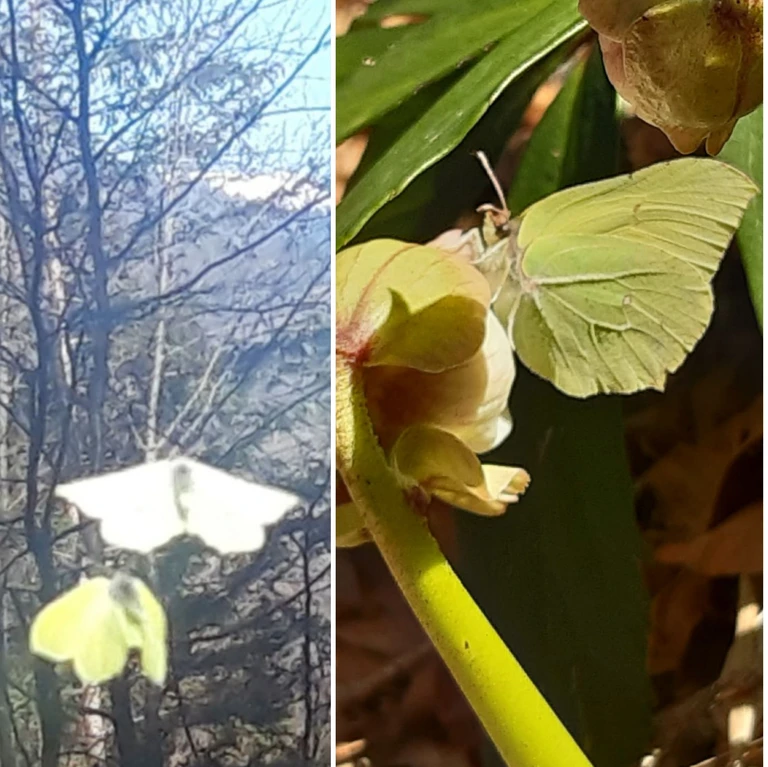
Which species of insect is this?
Gonepteryx rhamni
